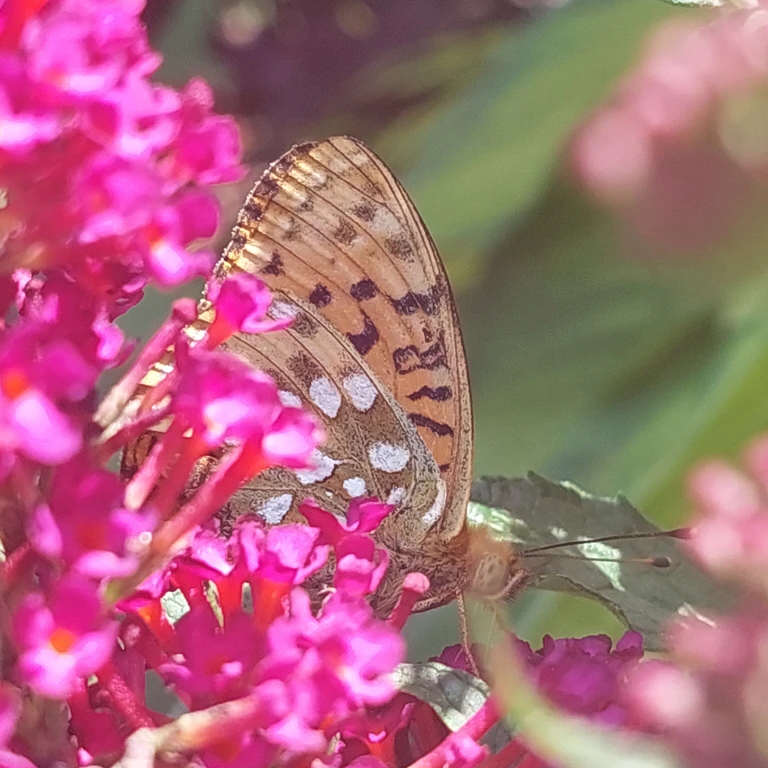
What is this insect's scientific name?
Speyeria aglaja
